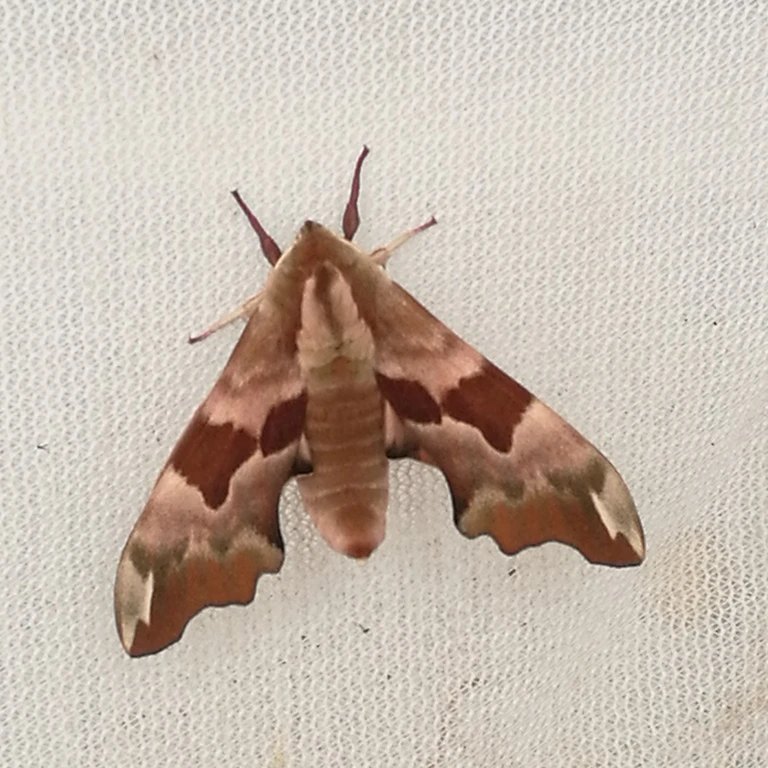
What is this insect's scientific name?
Mimas tiliae
